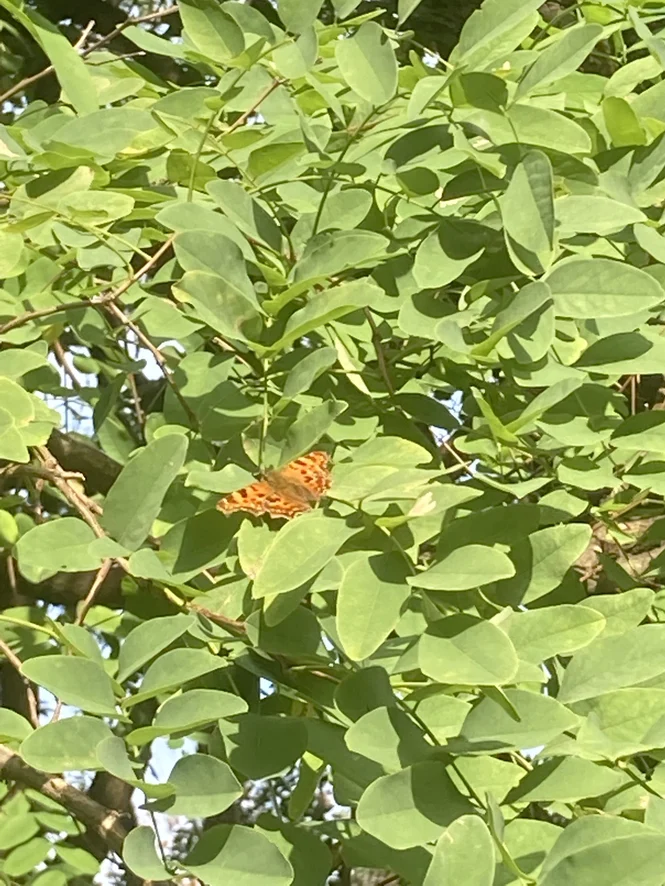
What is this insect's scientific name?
Polygonia c-album
